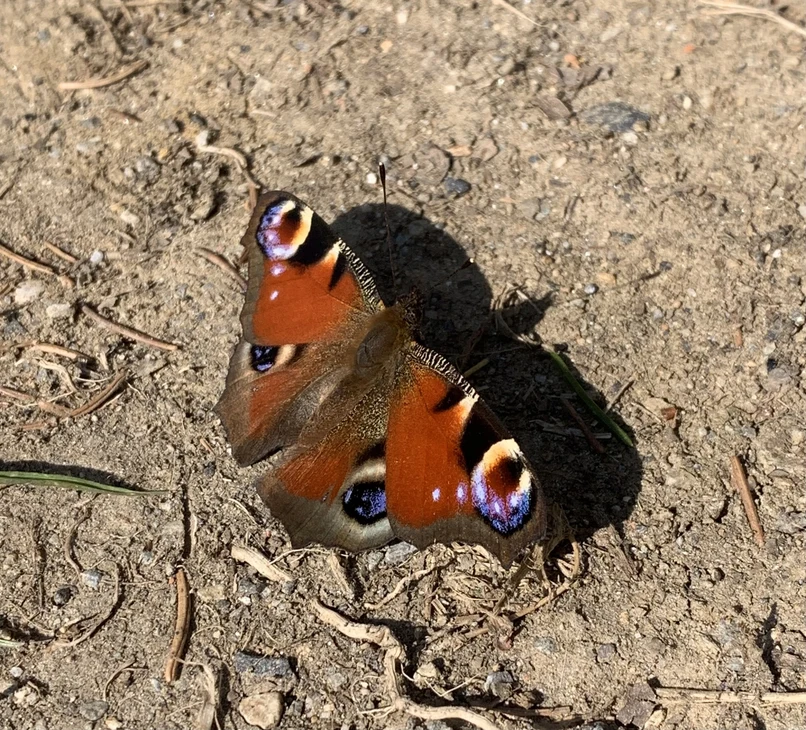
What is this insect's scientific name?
Aglais io
